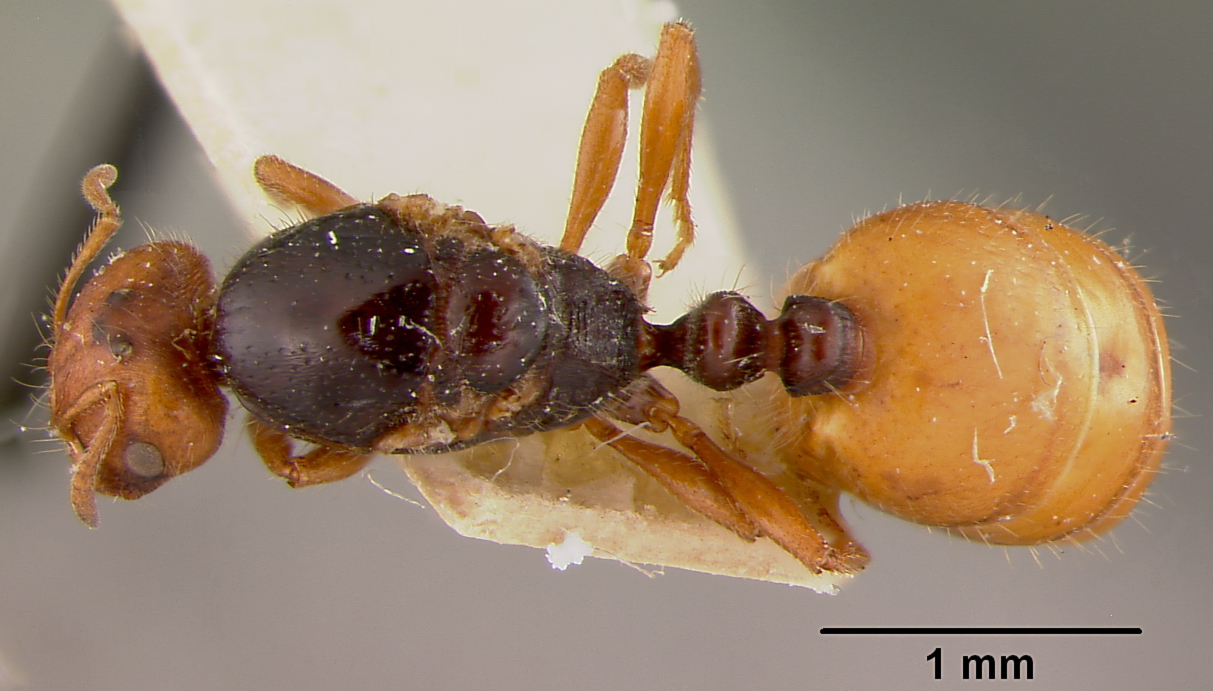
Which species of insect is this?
Monomorium rothsteini
